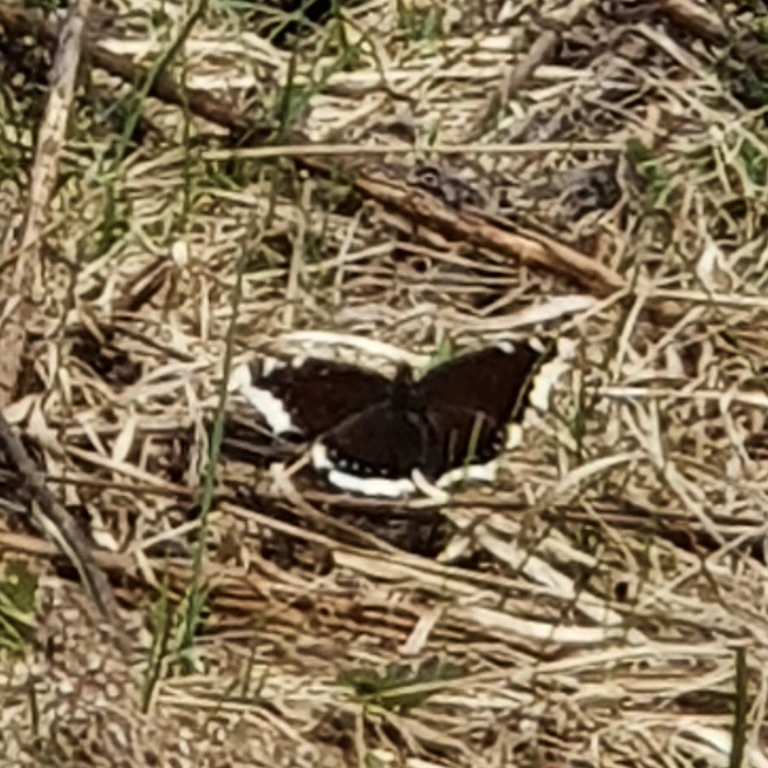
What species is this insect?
Nymphalis antiopa
